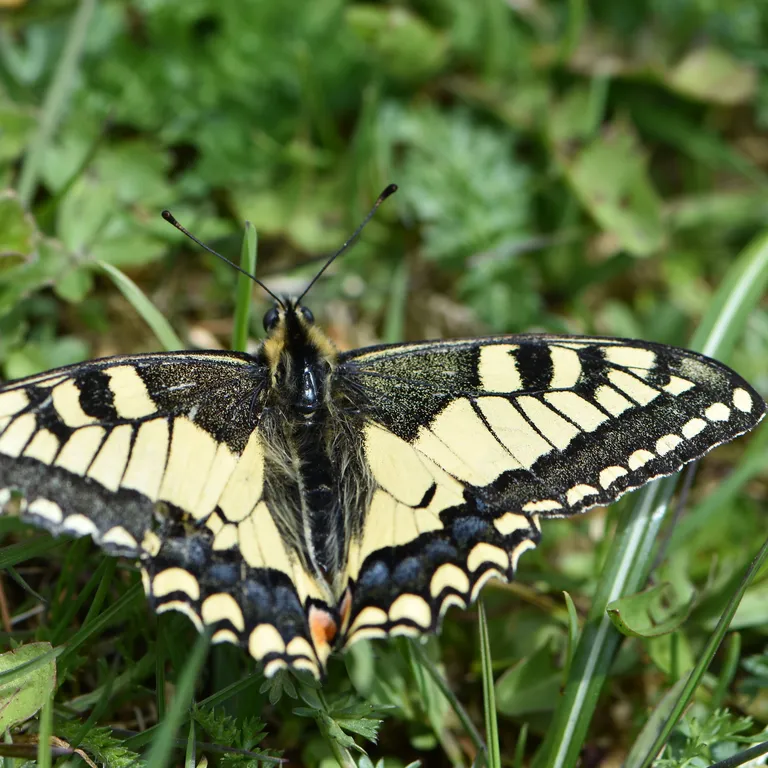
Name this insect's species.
Papilio machaon
